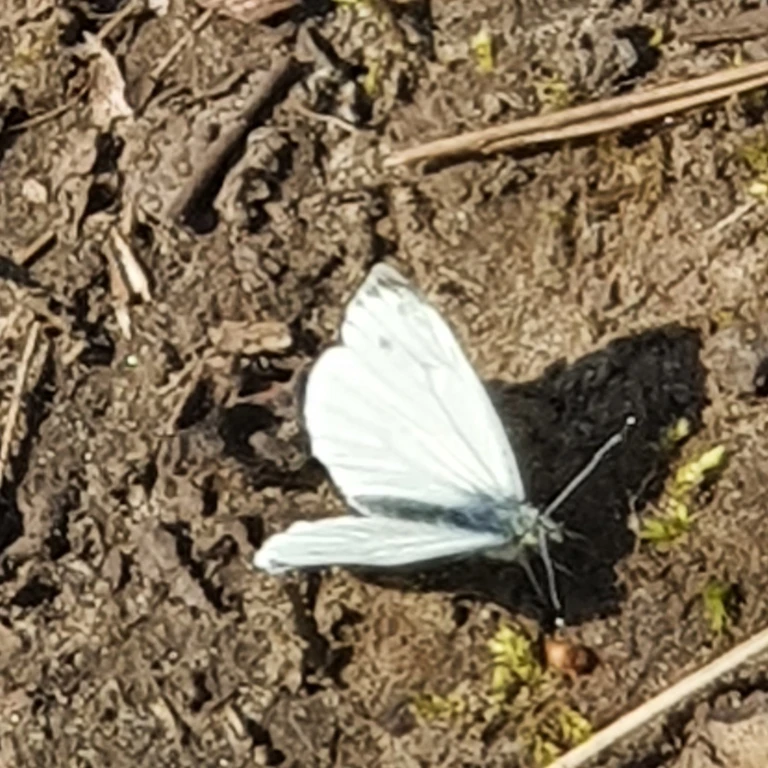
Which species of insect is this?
Pieris napi
